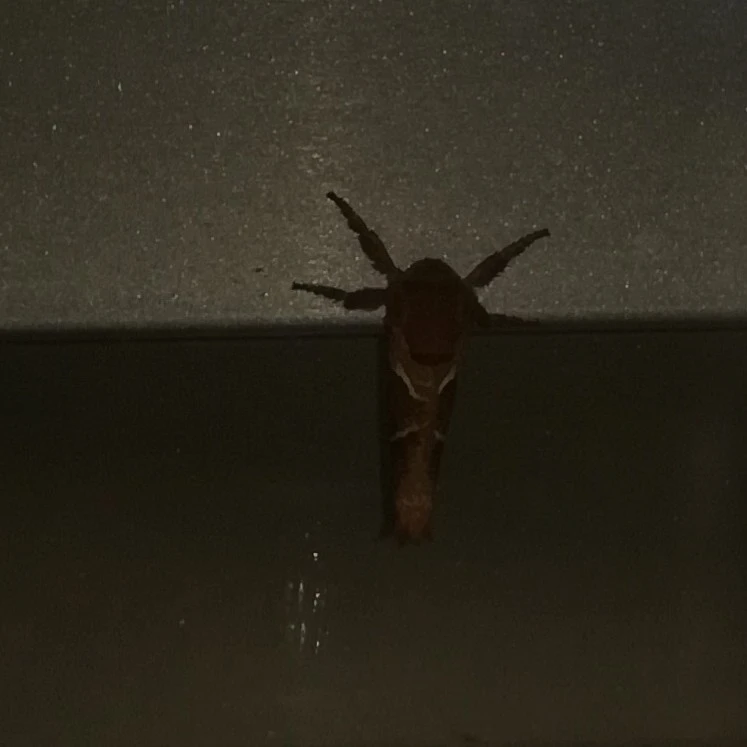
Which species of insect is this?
Triodia sylvina
